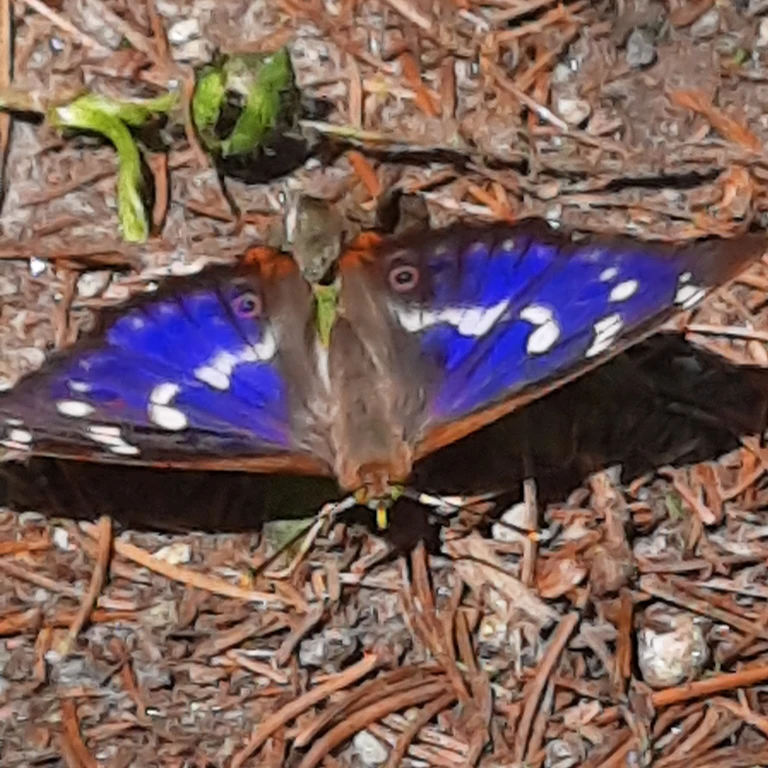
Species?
Apatura ilia
